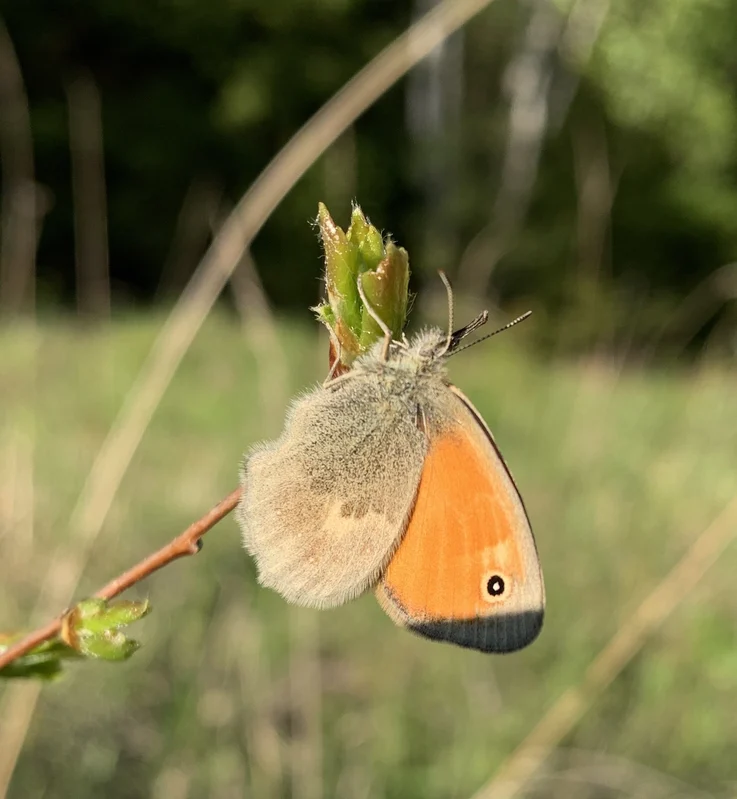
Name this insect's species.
Coenonympha pamphilus
